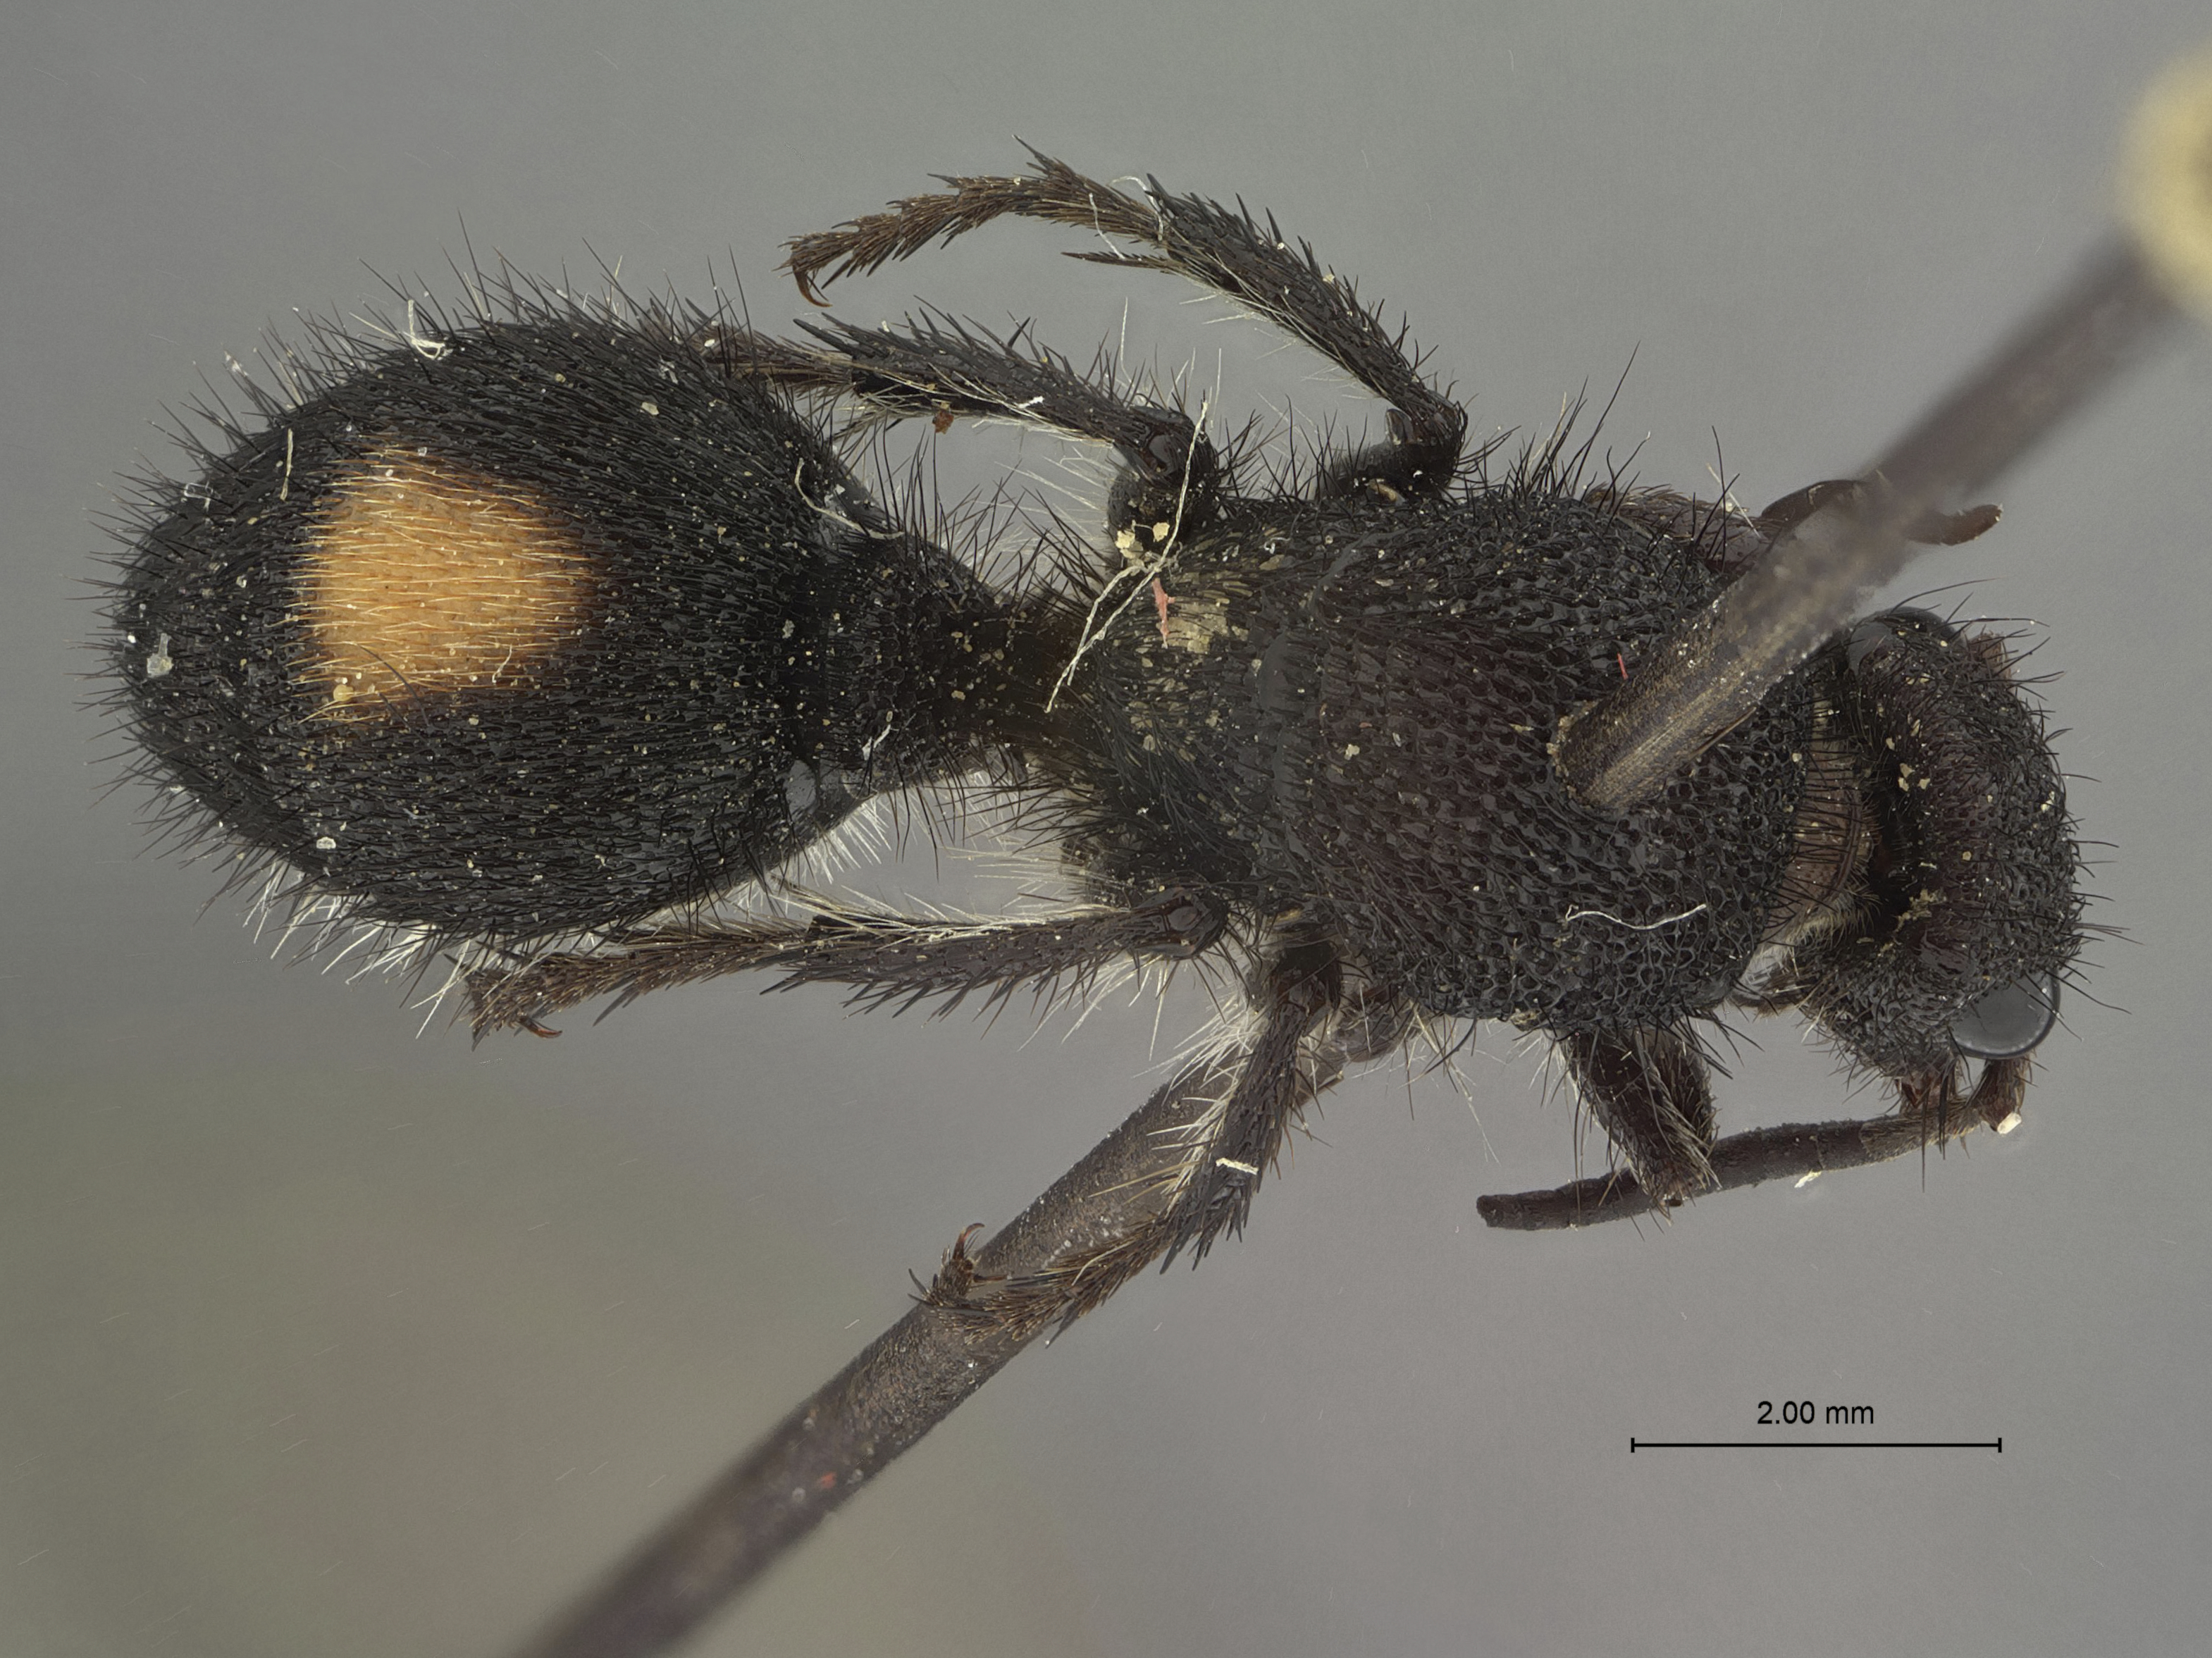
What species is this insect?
Dasymutilla uniguttata
